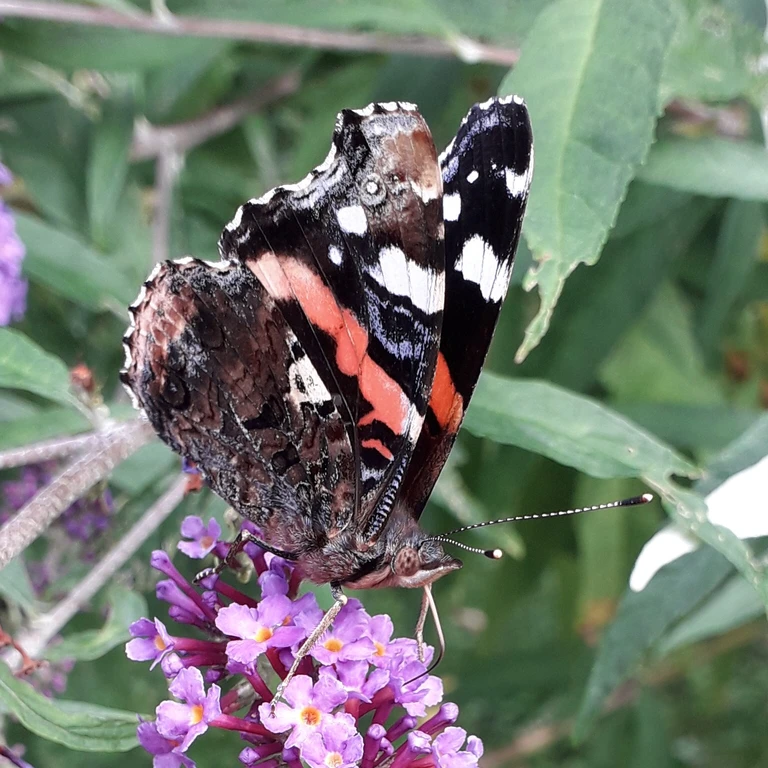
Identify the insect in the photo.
Vanessa atalanta
